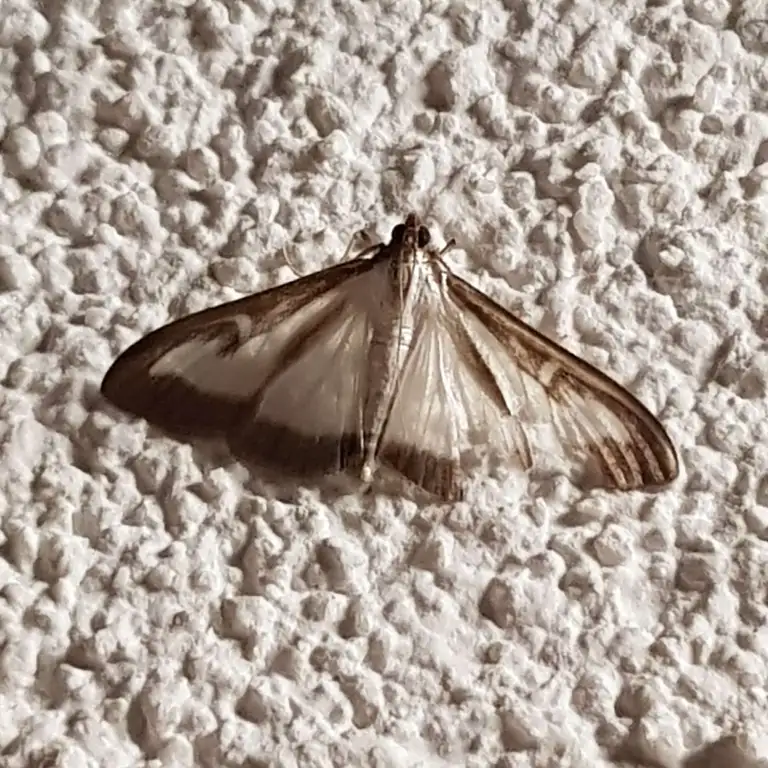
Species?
Cydalima perspectalis
